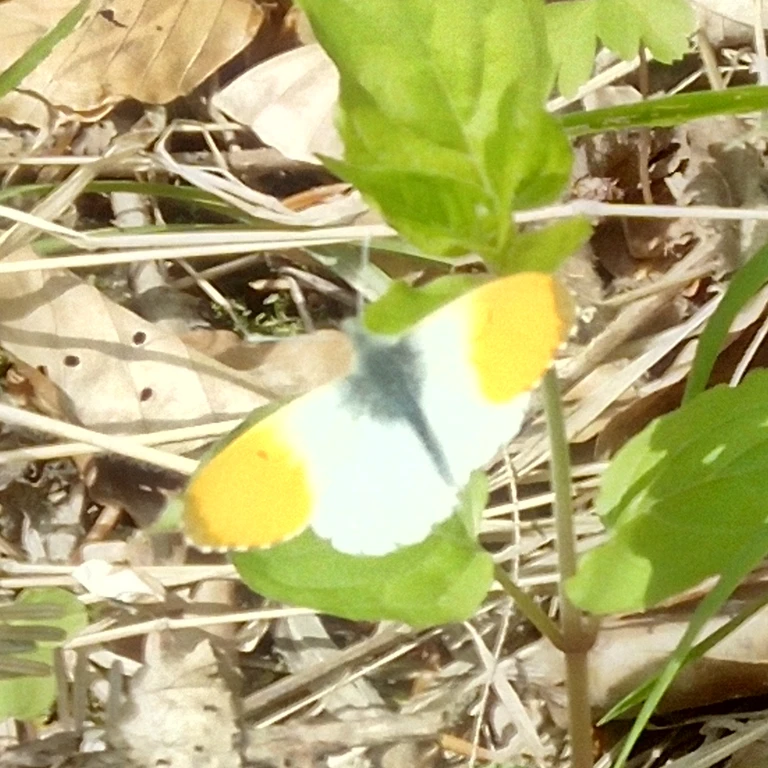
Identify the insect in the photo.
Anthocharis cardamines
